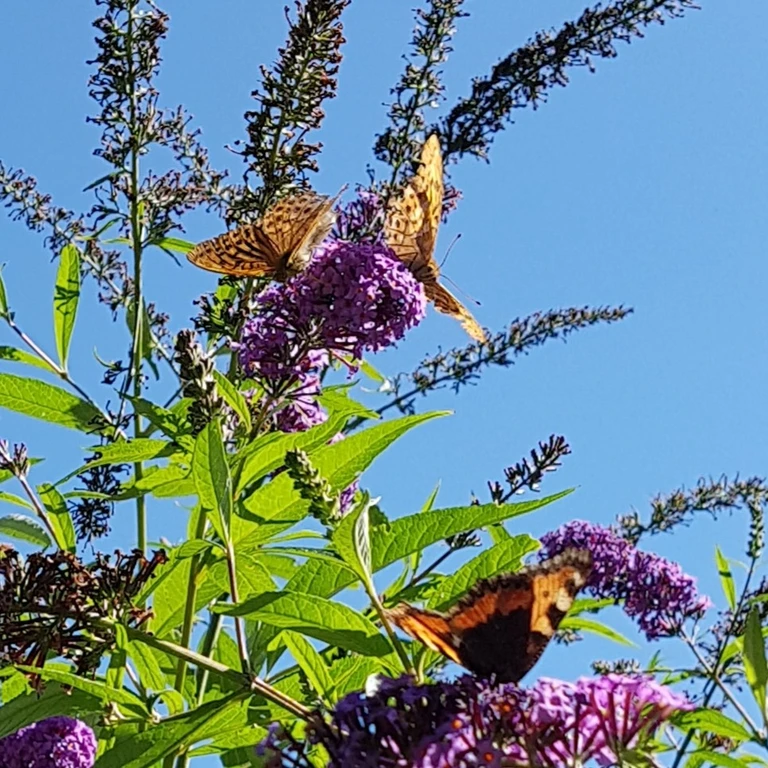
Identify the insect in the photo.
Argynnis paphia
